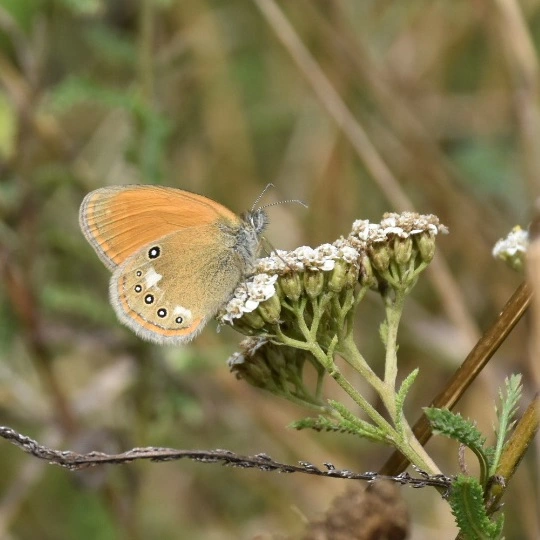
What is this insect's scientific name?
Coenonympha glycerion (also Coenonympha iphis)
